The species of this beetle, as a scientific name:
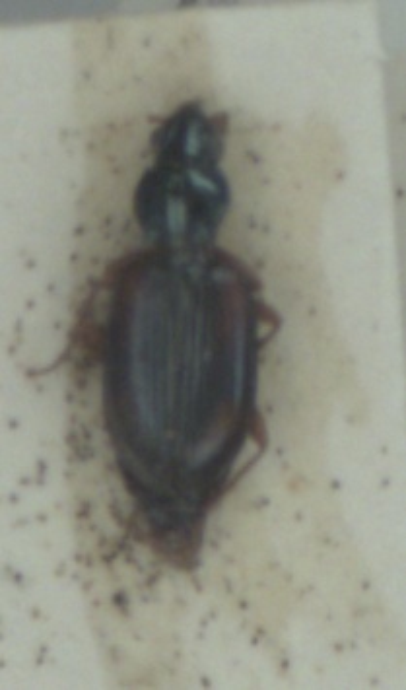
Bembidion tetracolum
